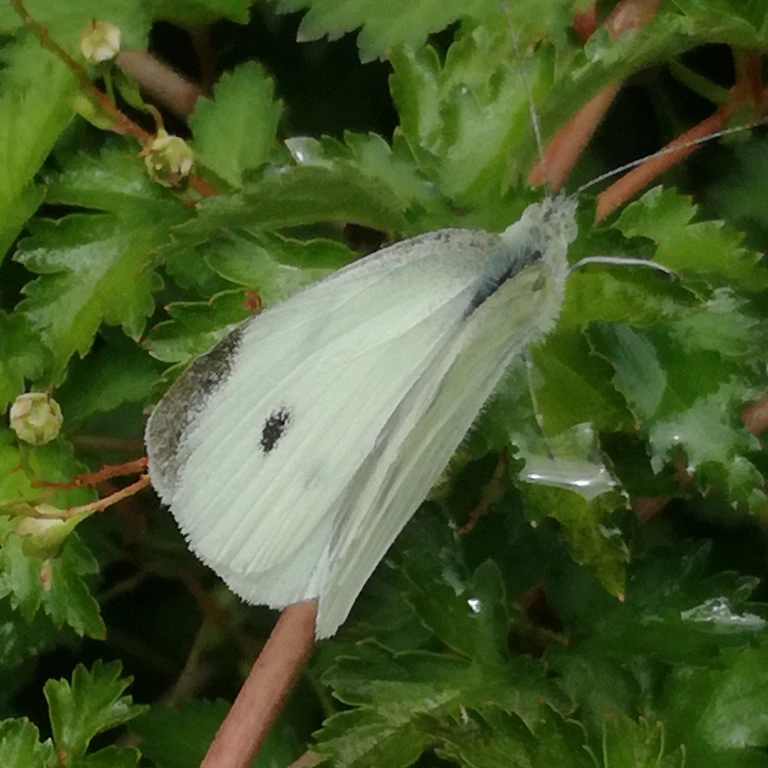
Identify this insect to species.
Pieris rapae
